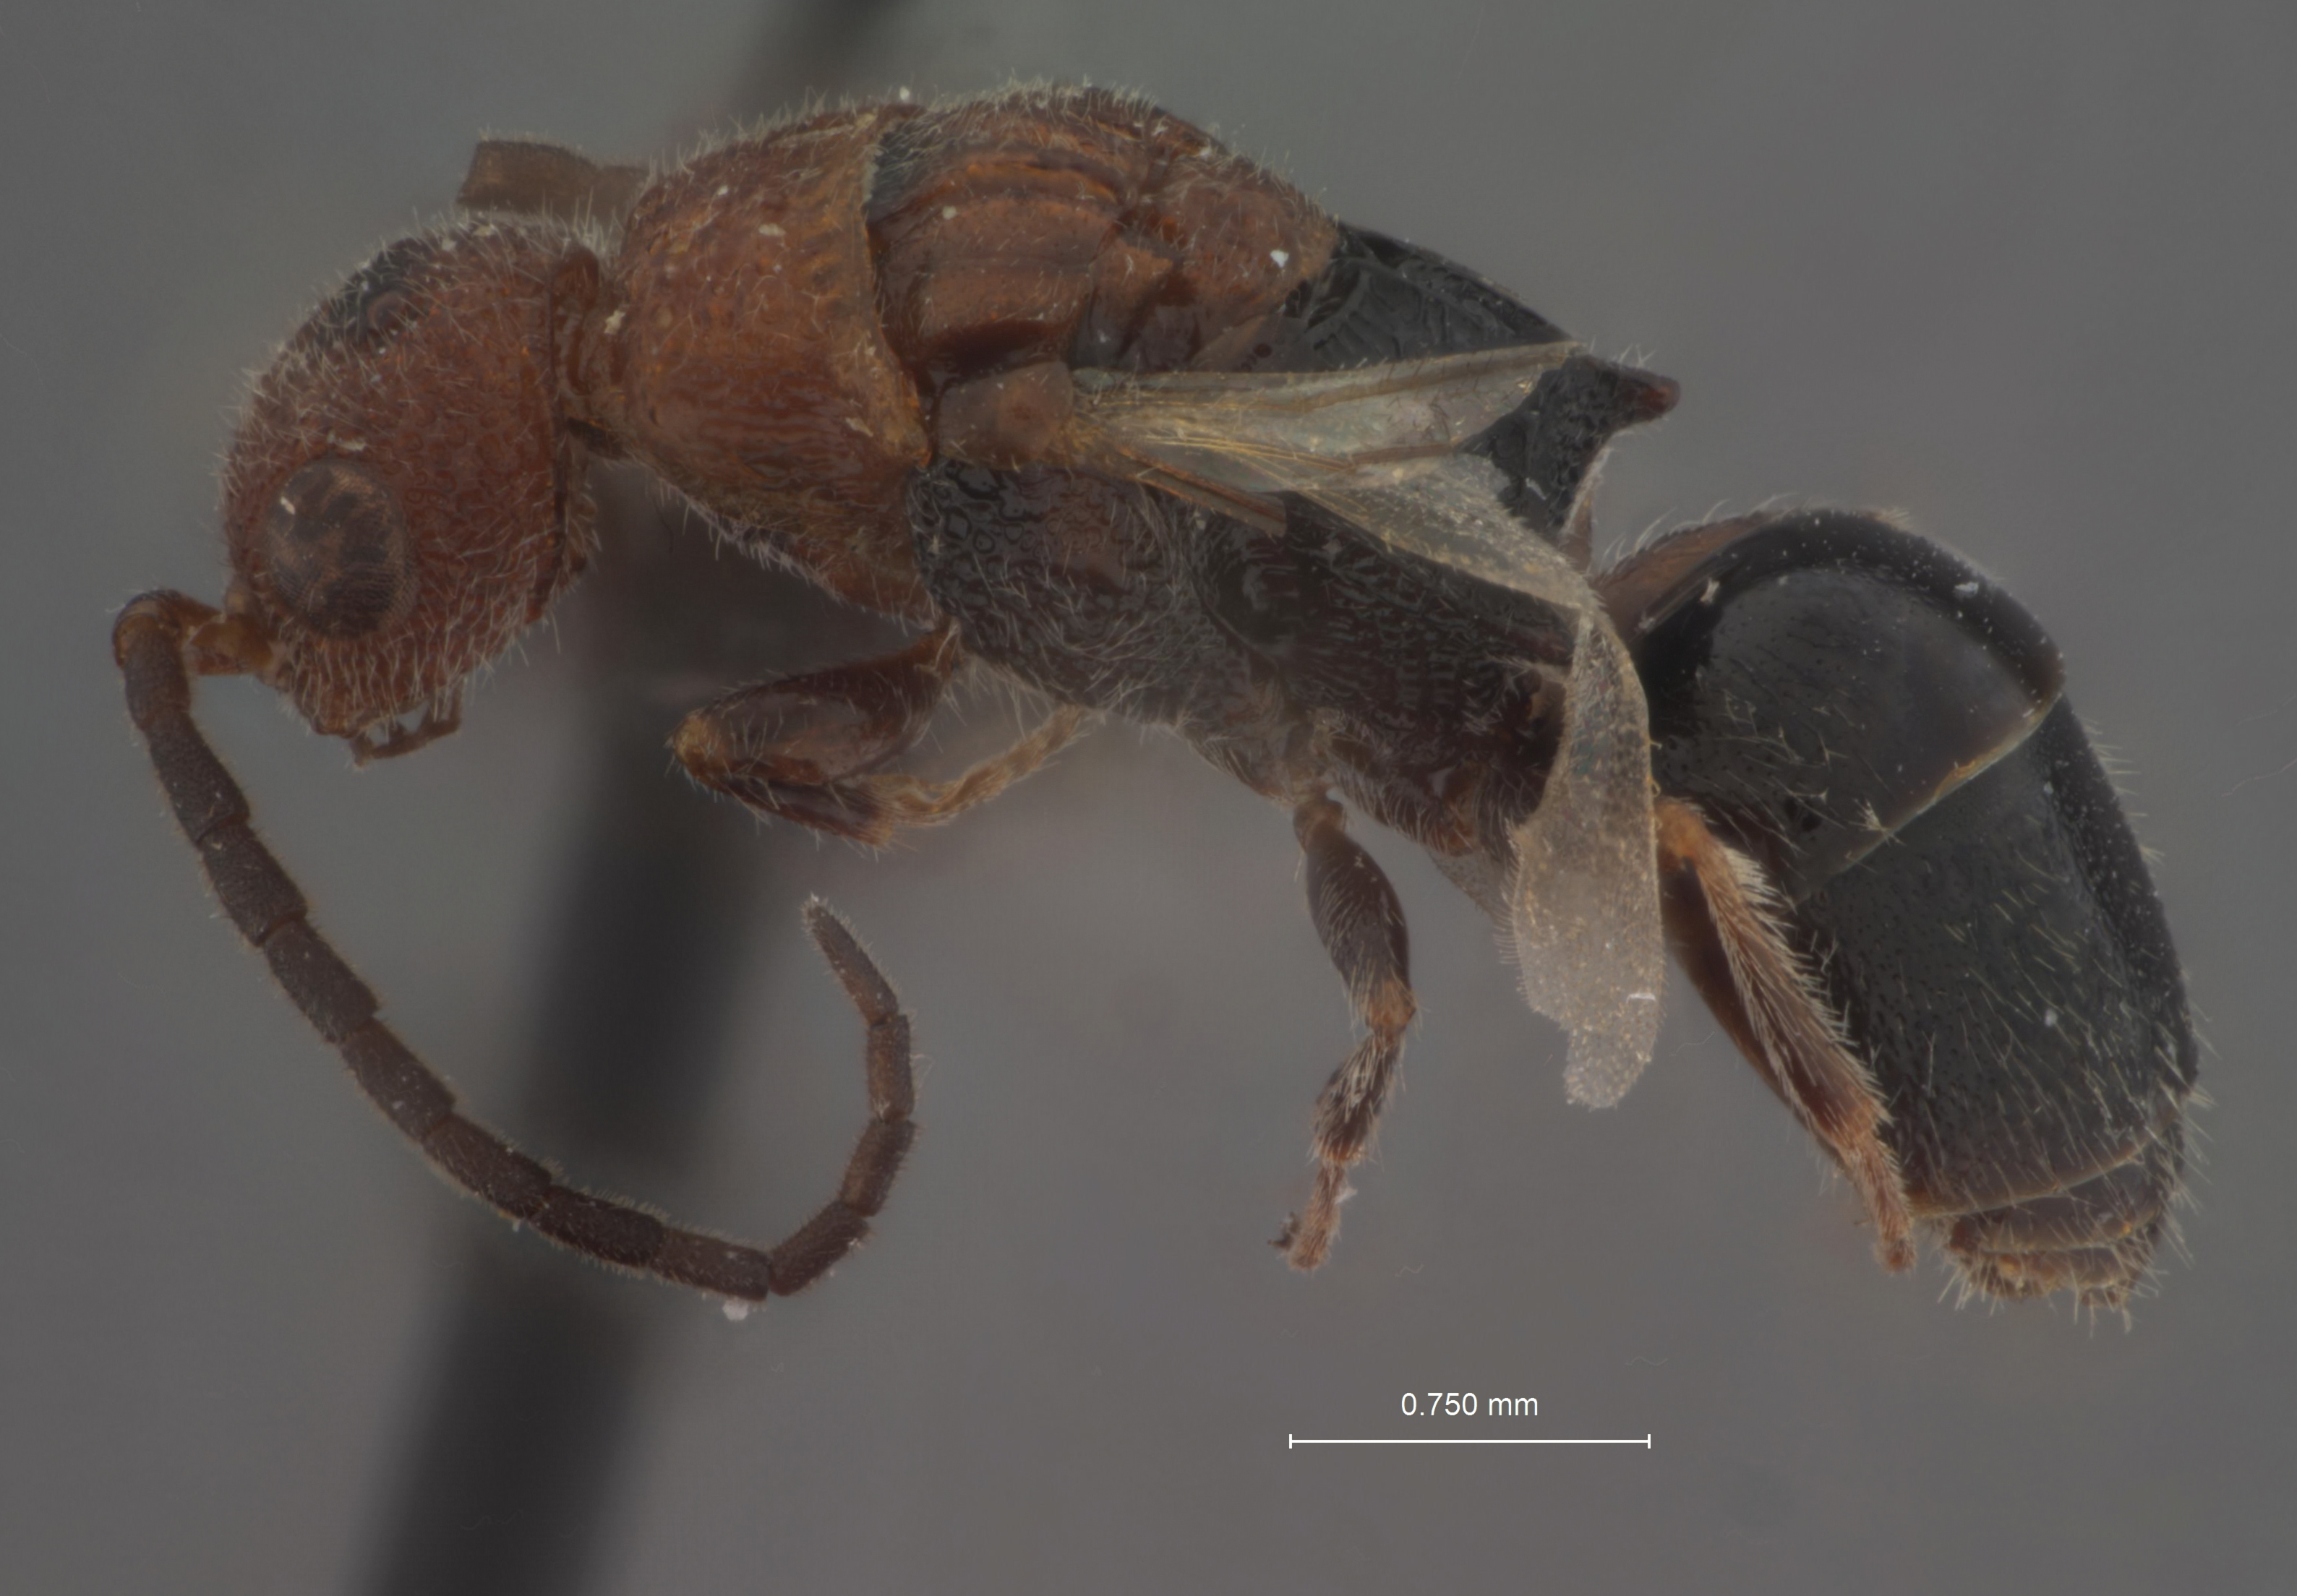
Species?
Mesitius krombeini
